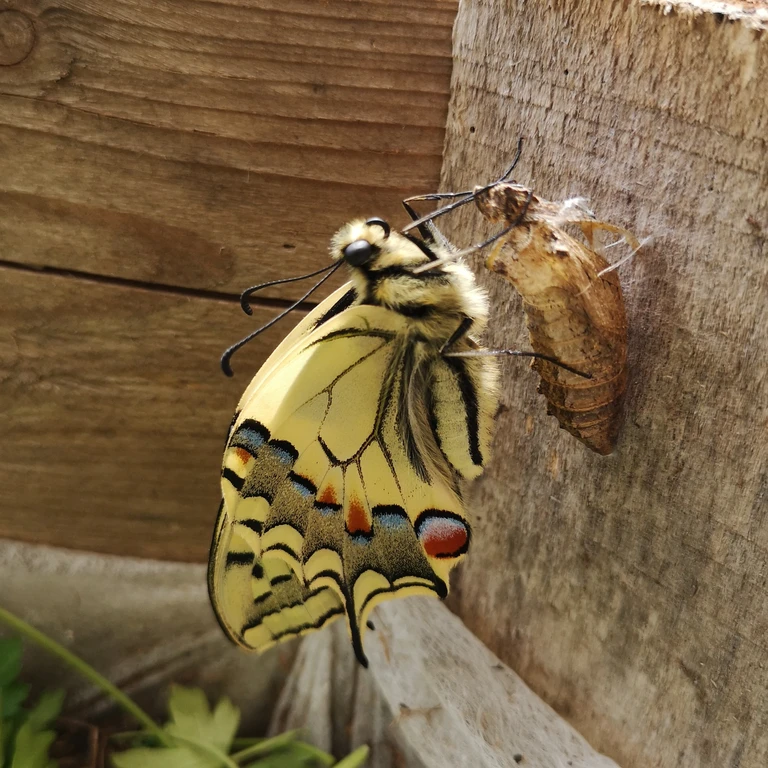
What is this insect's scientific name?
Papilio machaon
